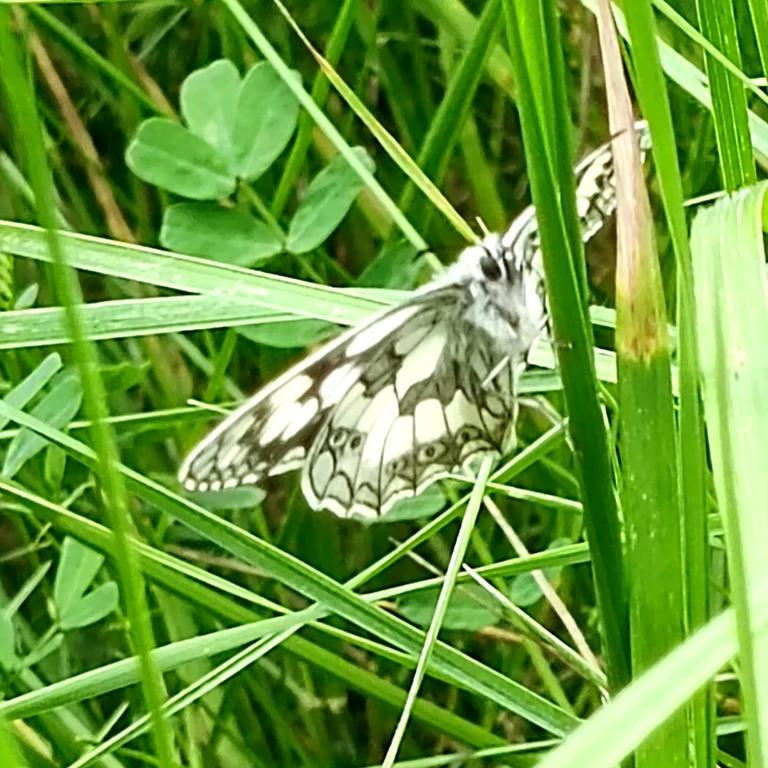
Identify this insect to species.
Melanargia galathea
